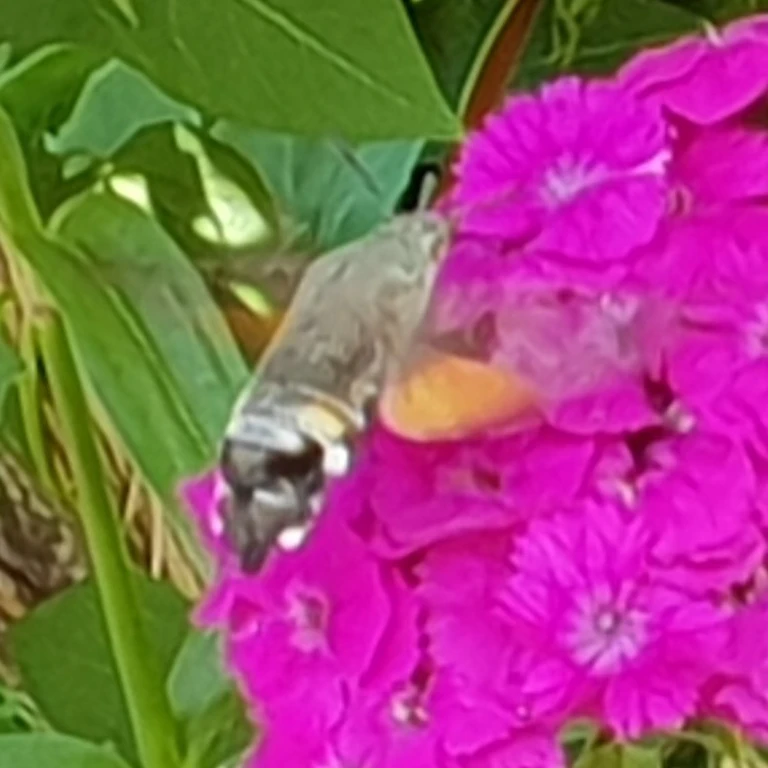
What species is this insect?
Macroglossum stellatarum
